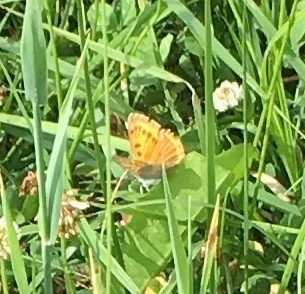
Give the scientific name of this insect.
Lycaena dispar
